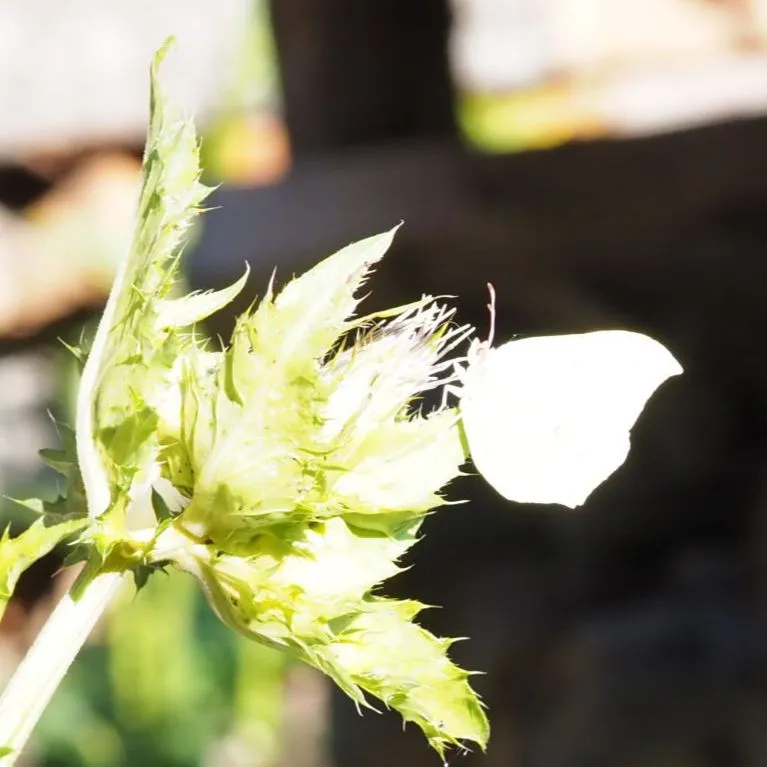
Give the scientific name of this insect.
Gonepteryx rhamni
